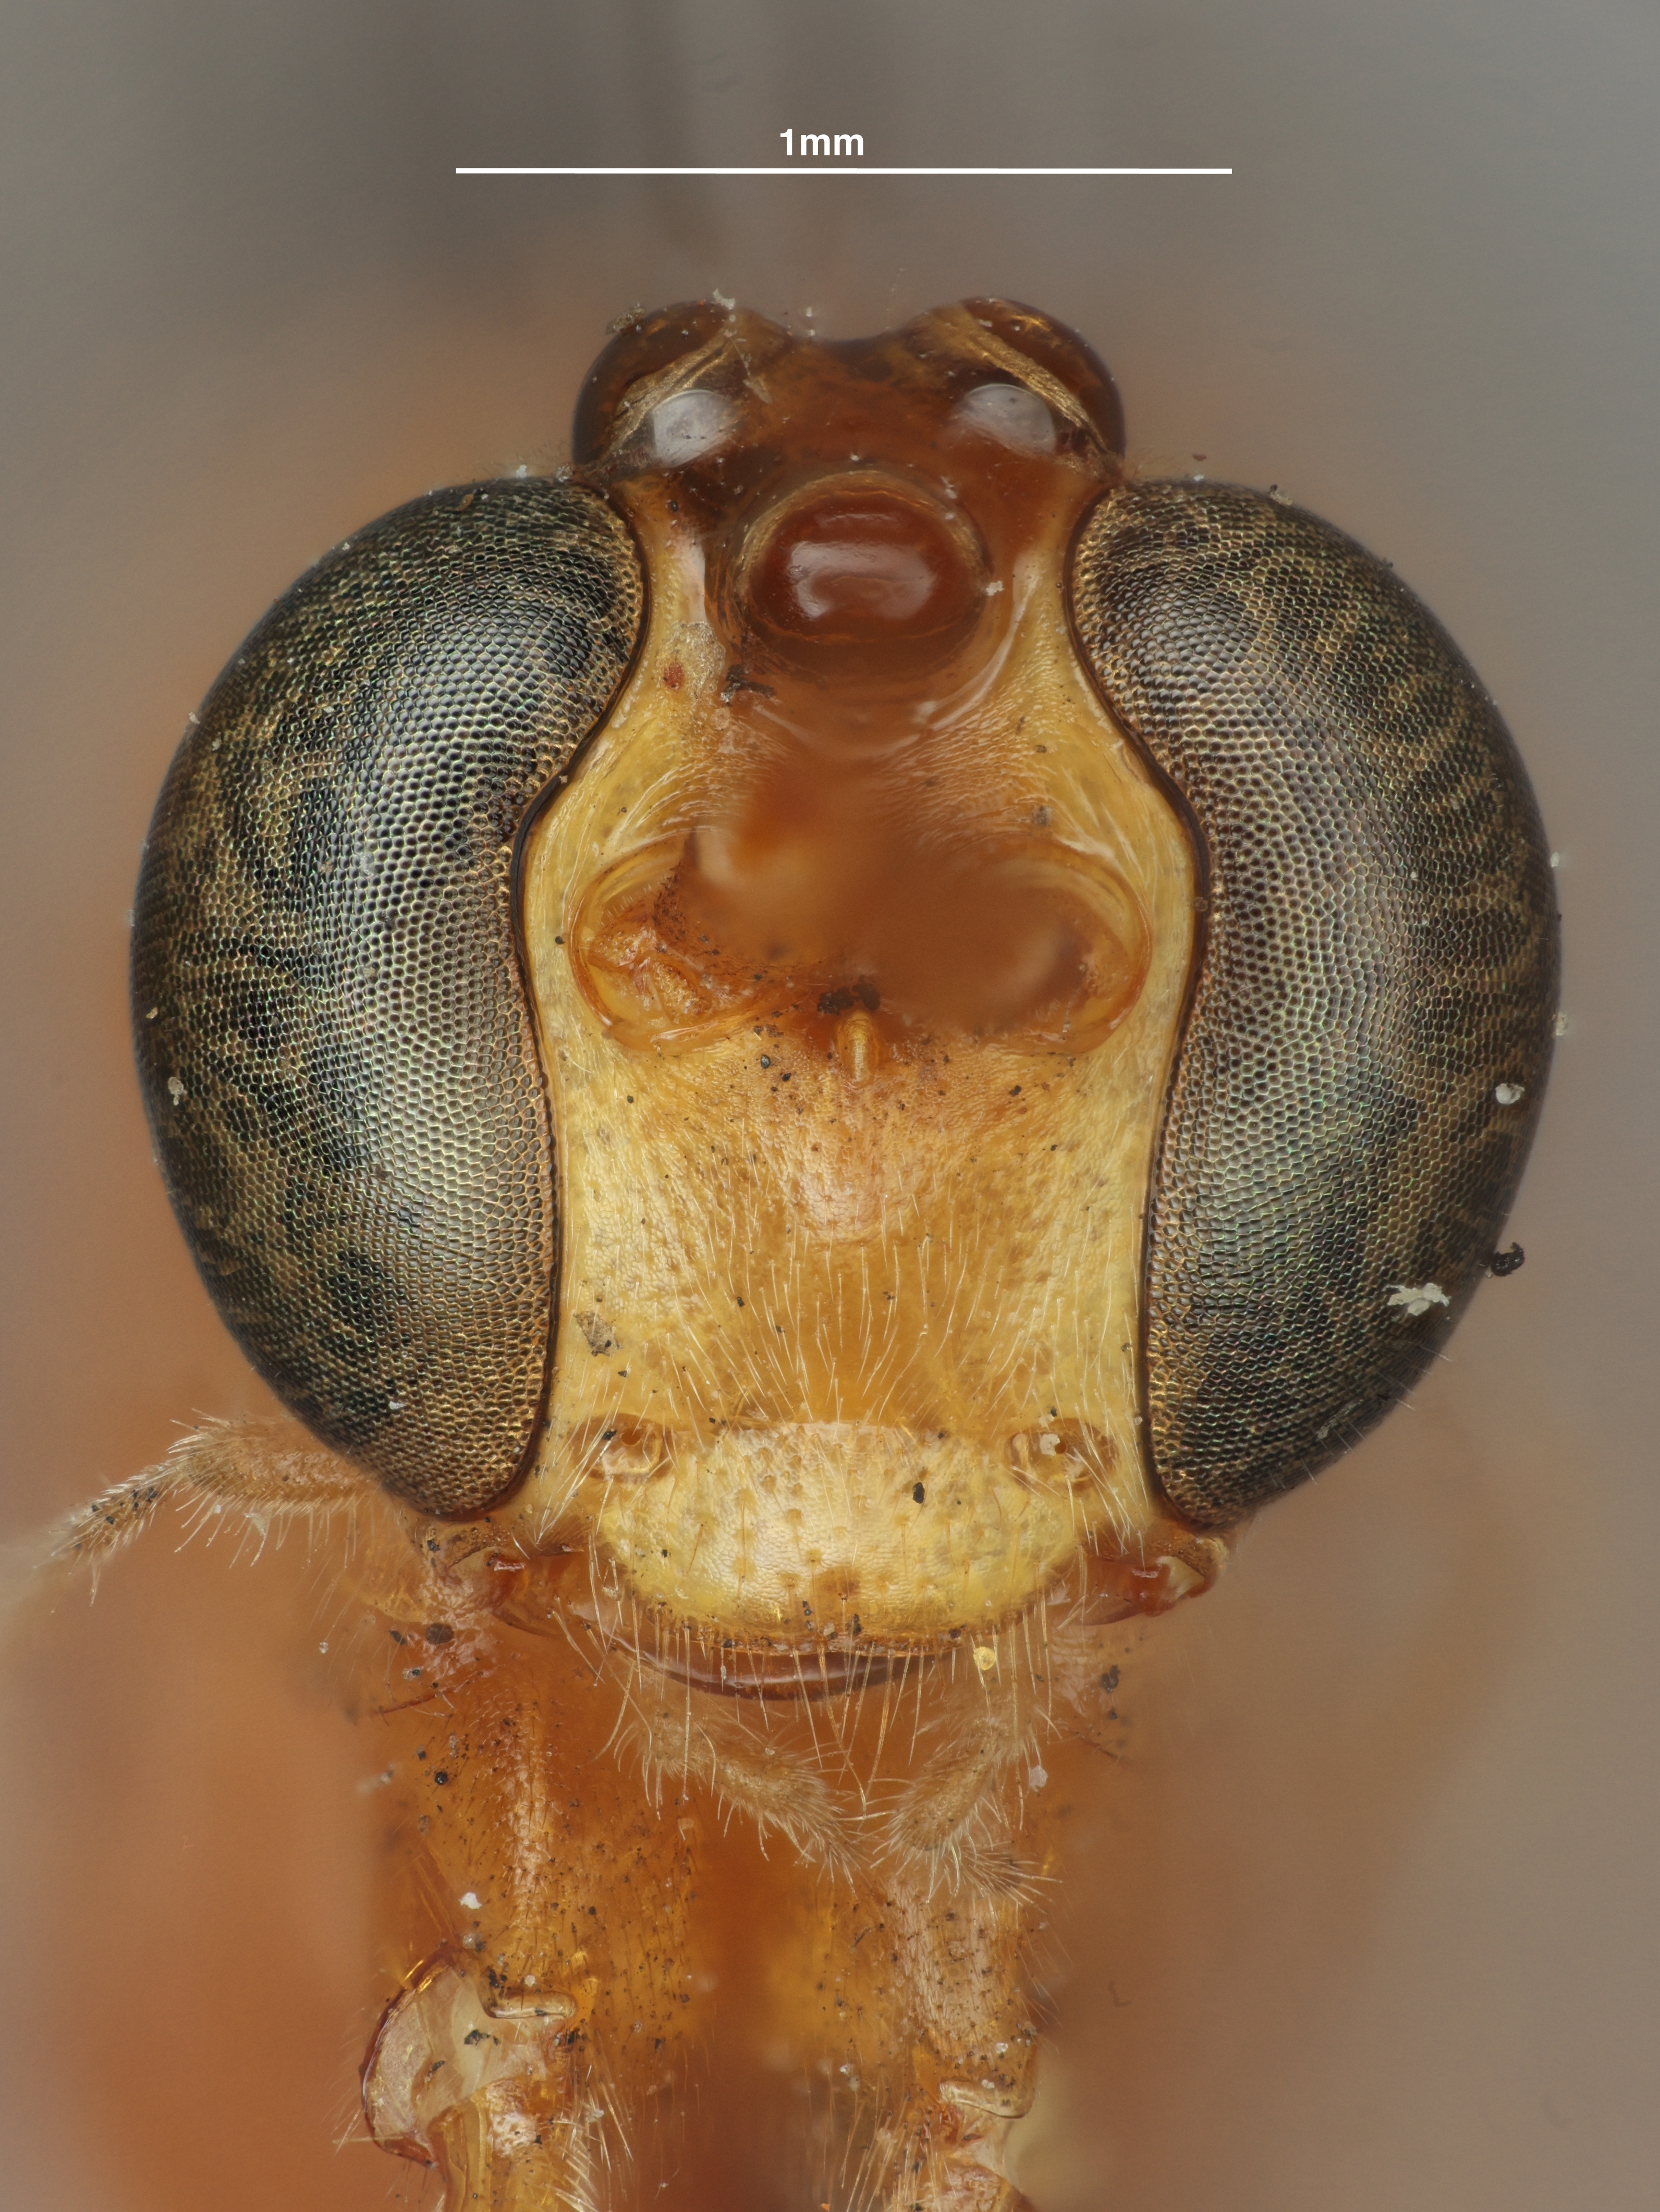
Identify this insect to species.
Netelia stigmatus
